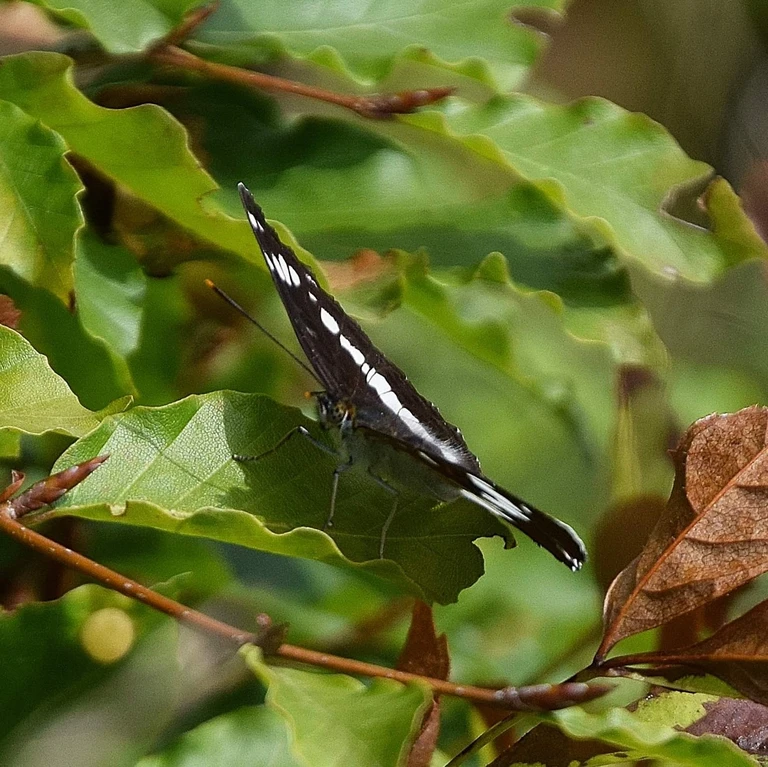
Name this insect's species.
Limenitis camilla (also Ladoga camilla)
